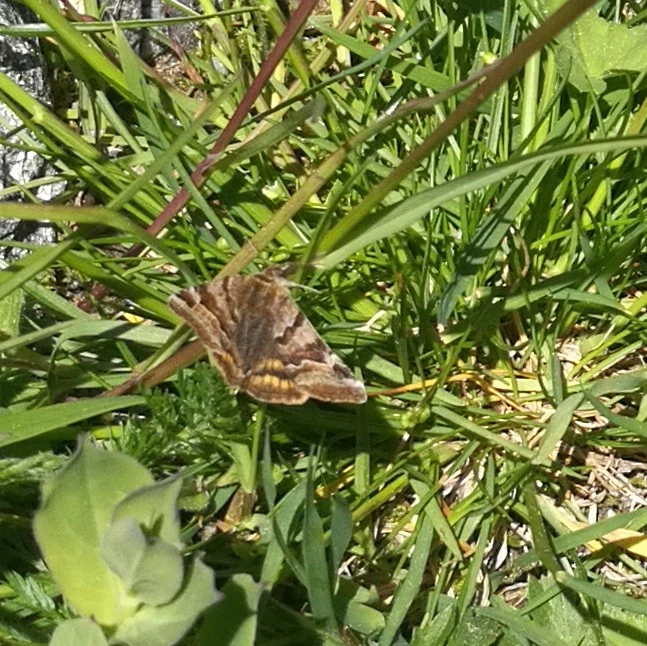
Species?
Euclidia glyphica
